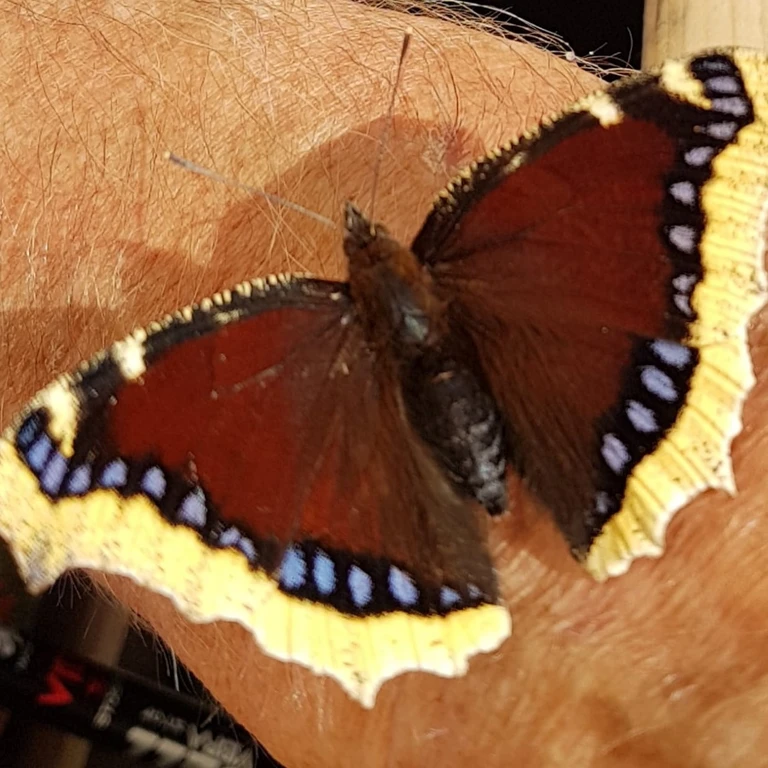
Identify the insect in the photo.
Nymphalis antiopa
